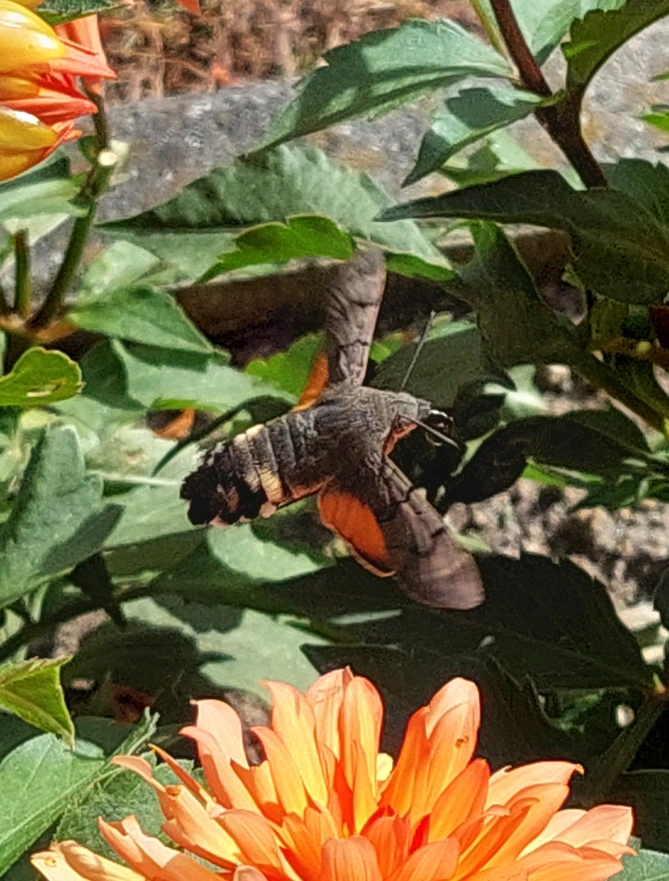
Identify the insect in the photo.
Macroglossum stellatarum
